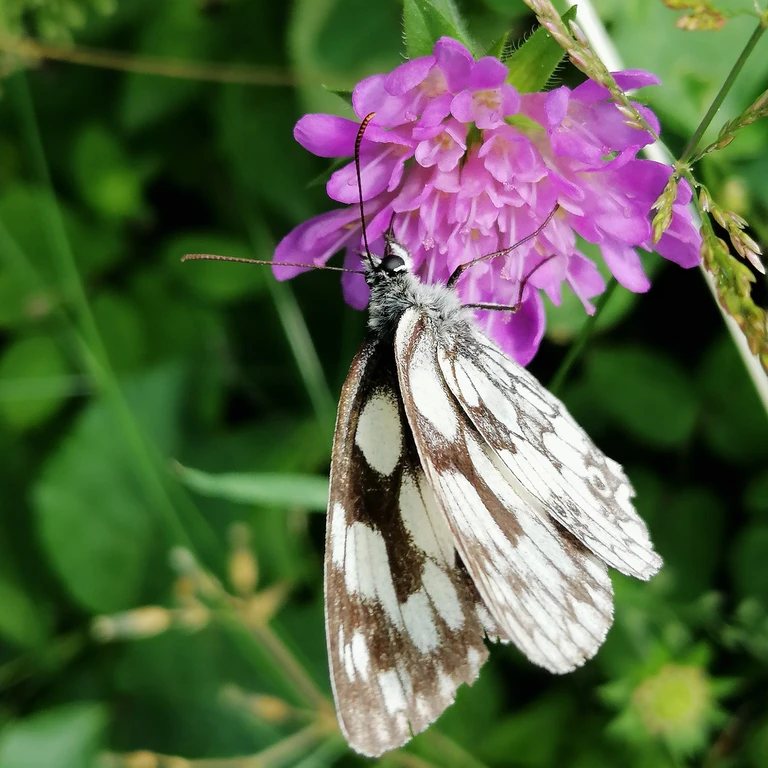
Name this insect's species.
Melanargia galathea
